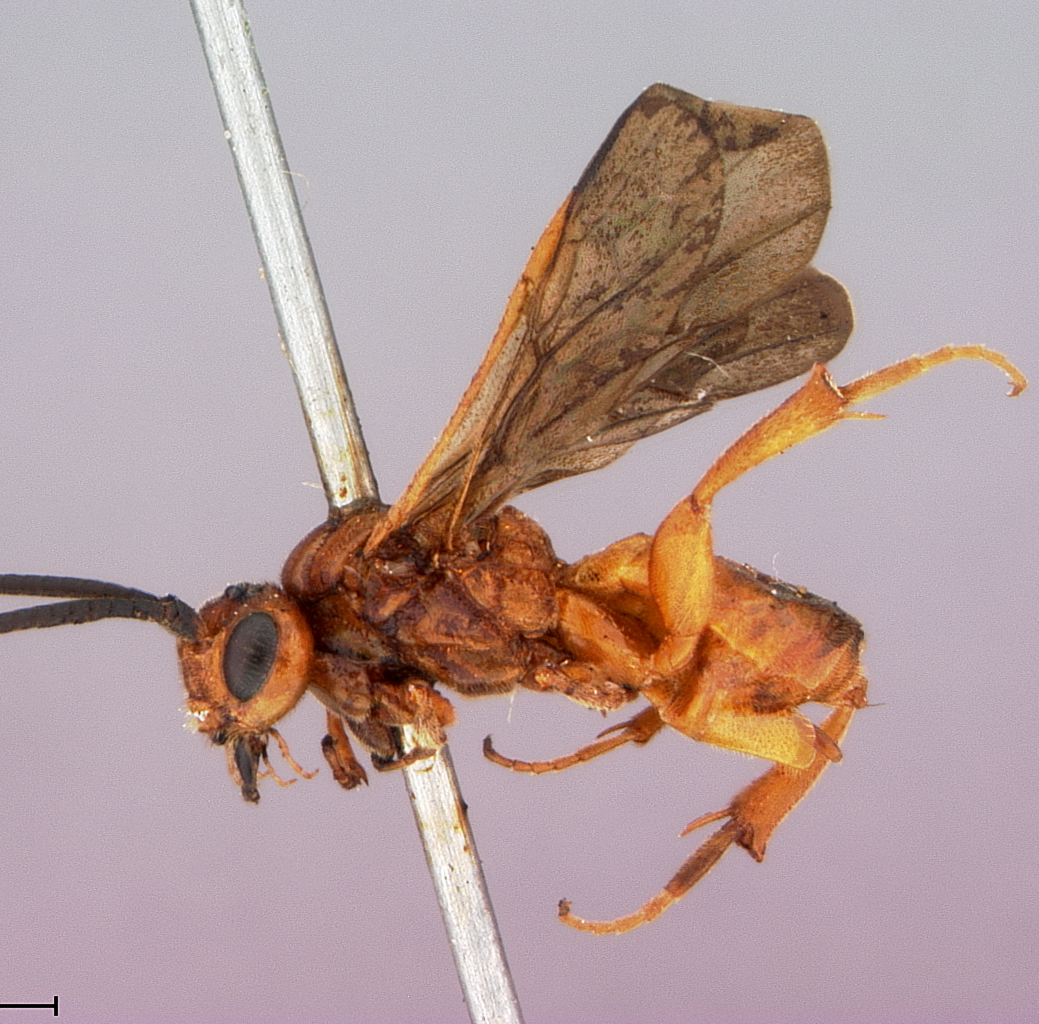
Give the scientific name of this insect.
Cardiochiles rubicundus
